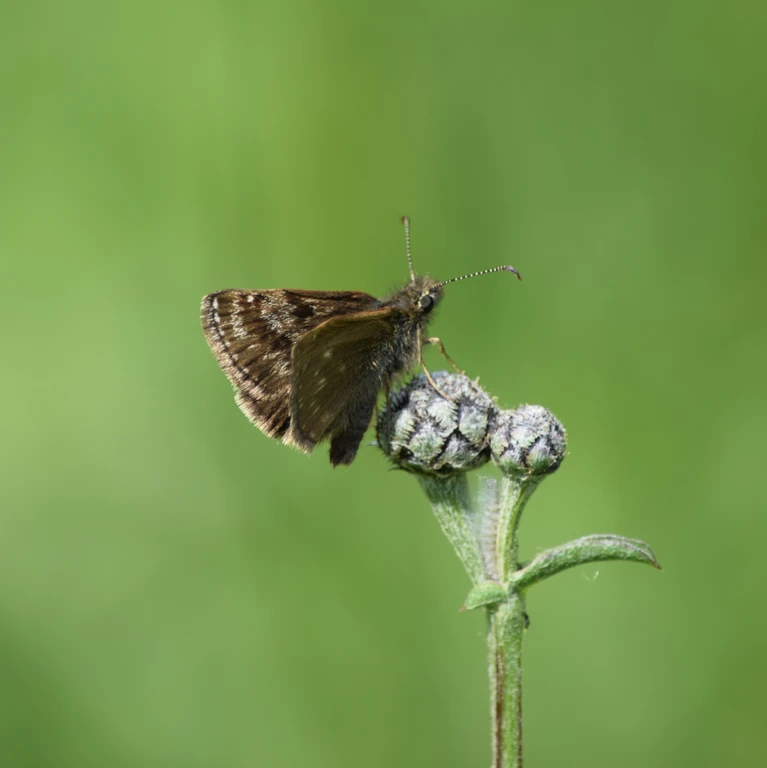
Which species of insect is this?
Erynnis tages
